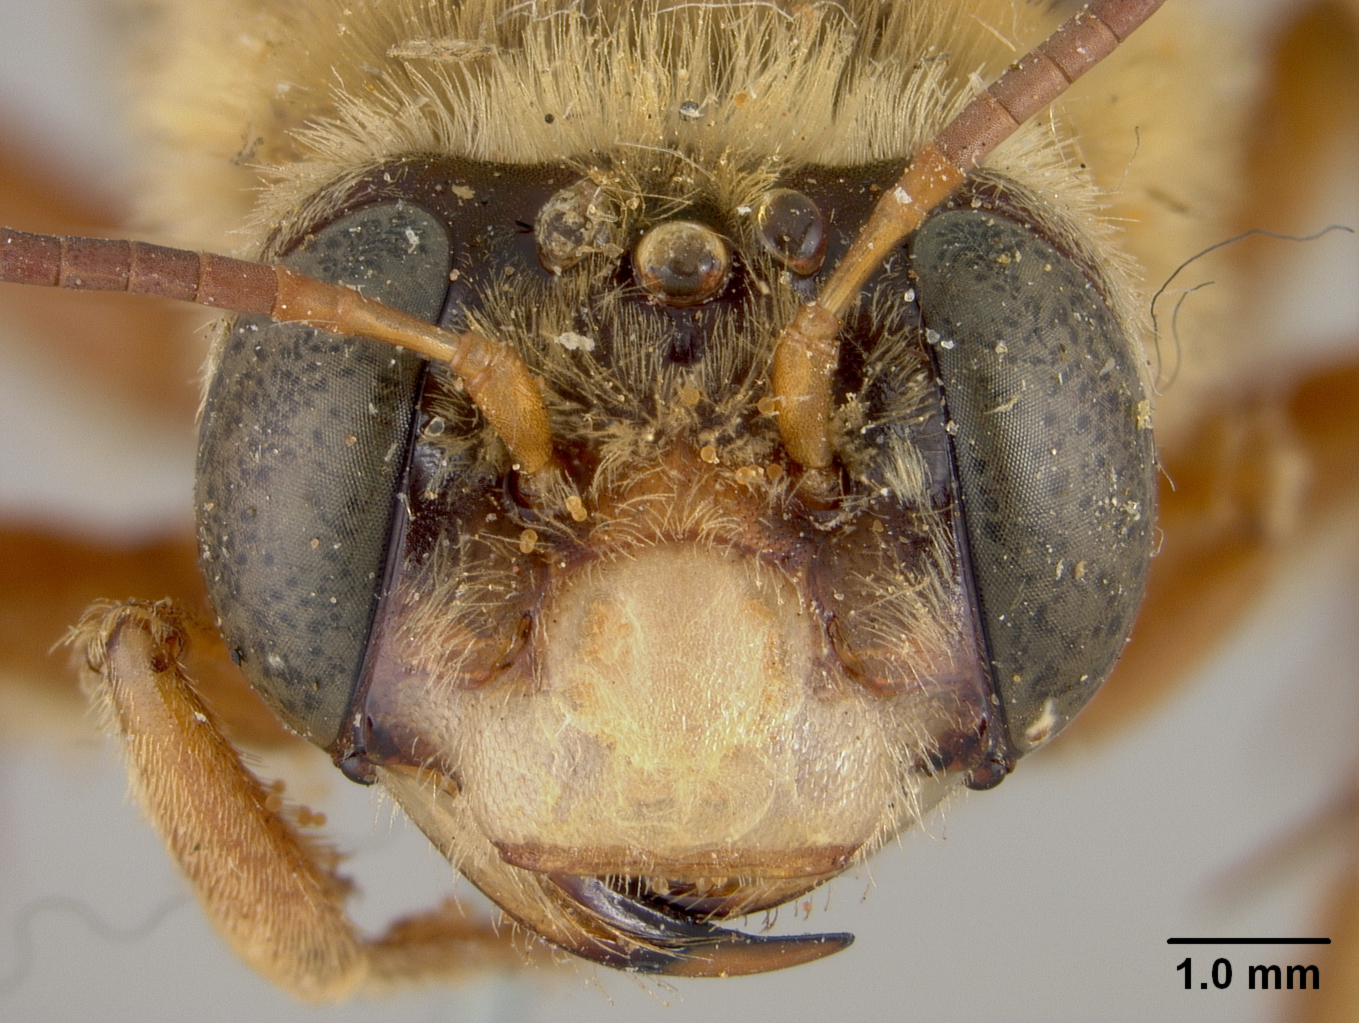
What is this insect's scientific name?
Xenoglossa patricia
